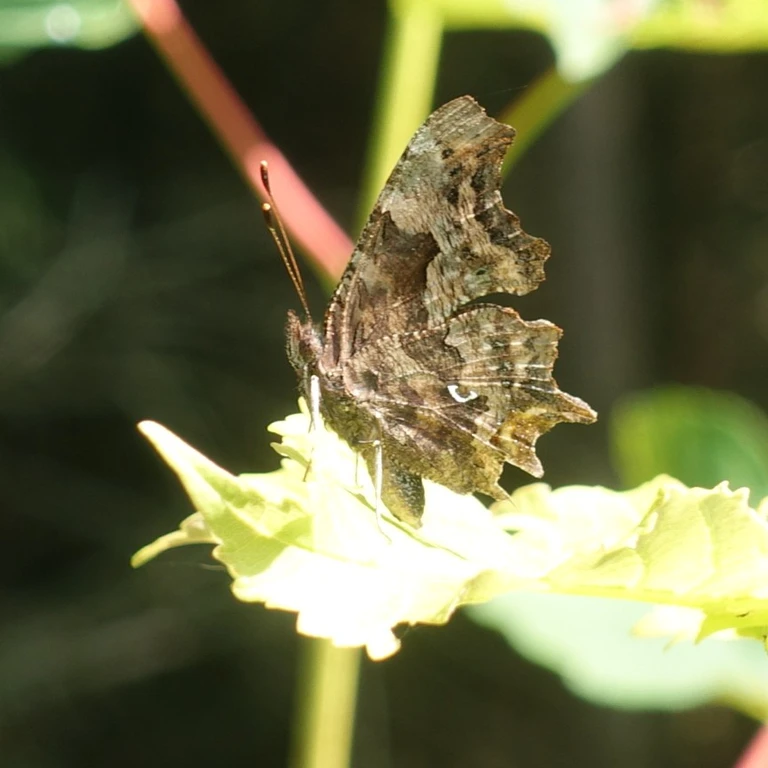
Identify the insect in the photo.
Polygonia c-album
